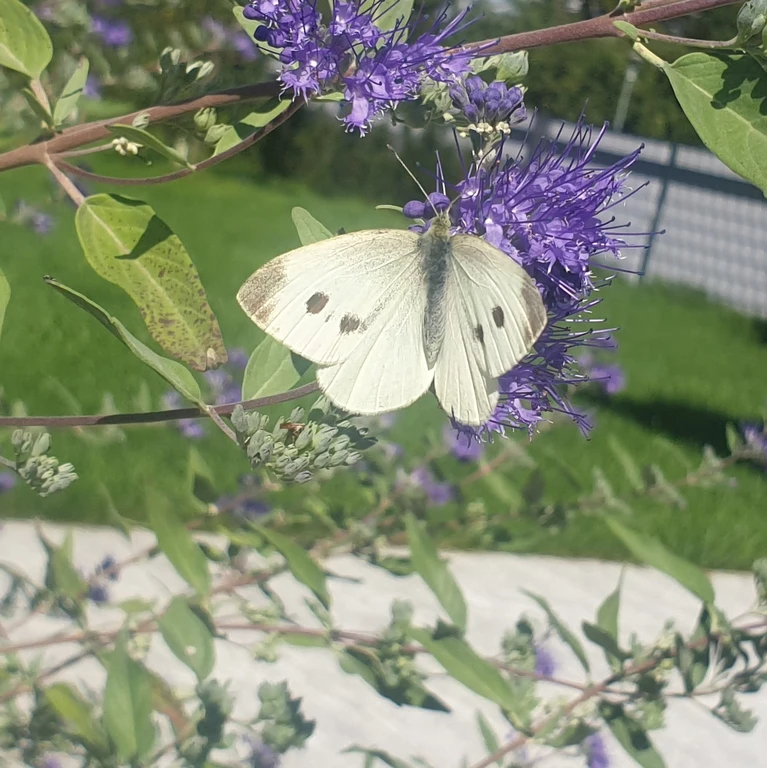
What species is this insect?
Pieris rapae
